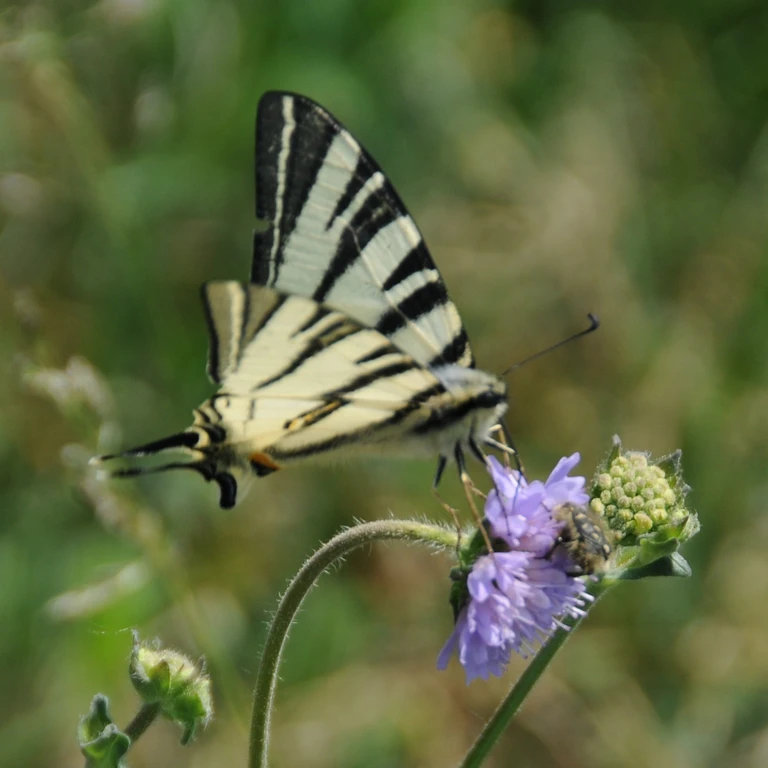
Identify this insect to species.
Iphiclides podalirius
